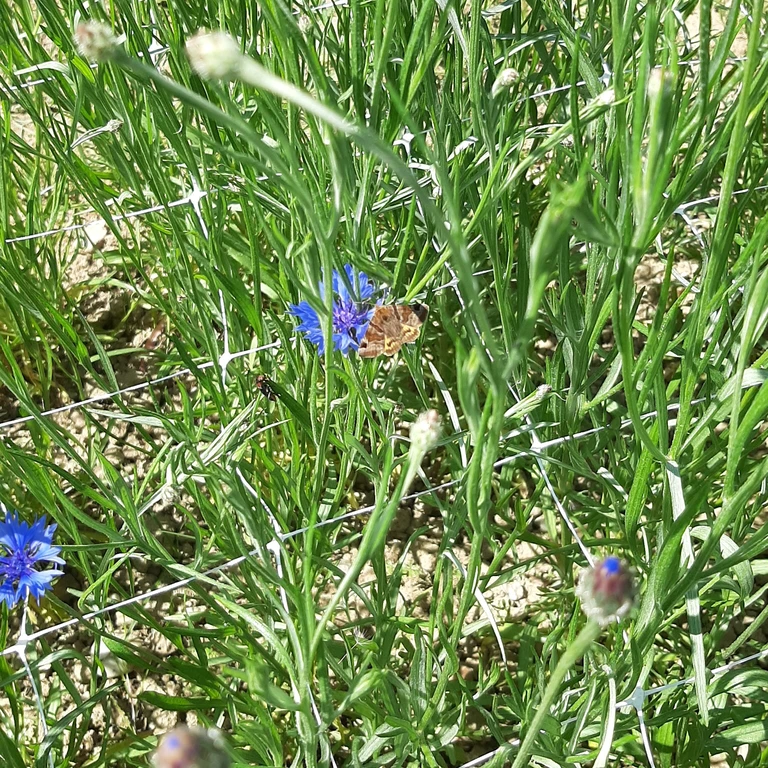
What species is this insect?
Euclidia glyphica
